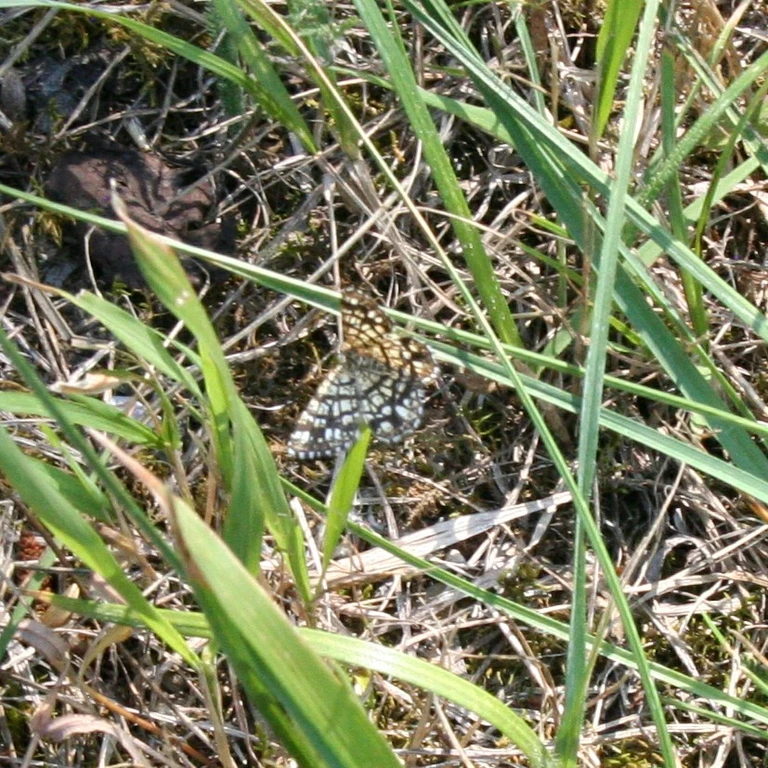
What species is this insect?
Chiasmia clathrata
